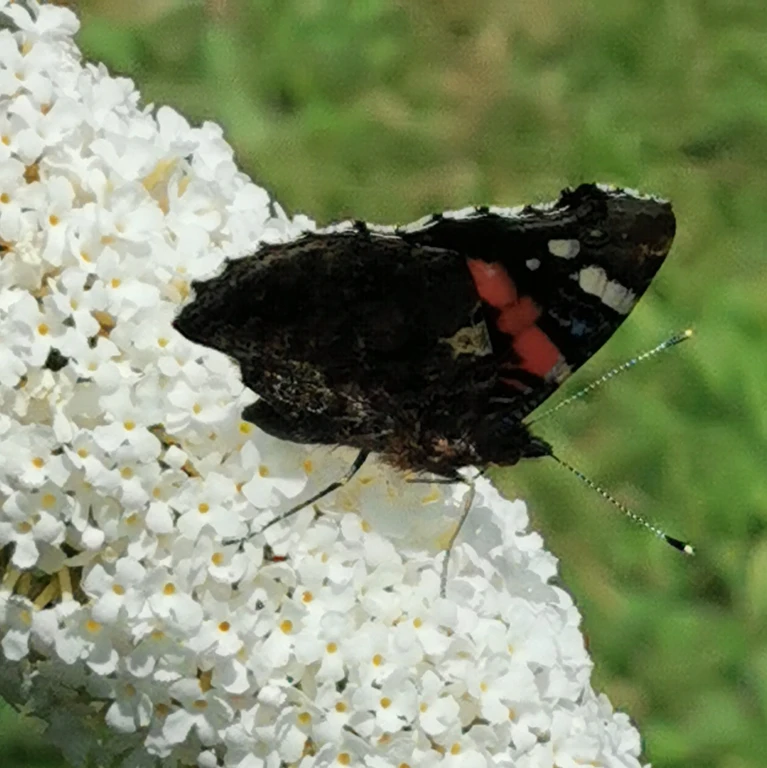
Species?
Vanessa atalanta
